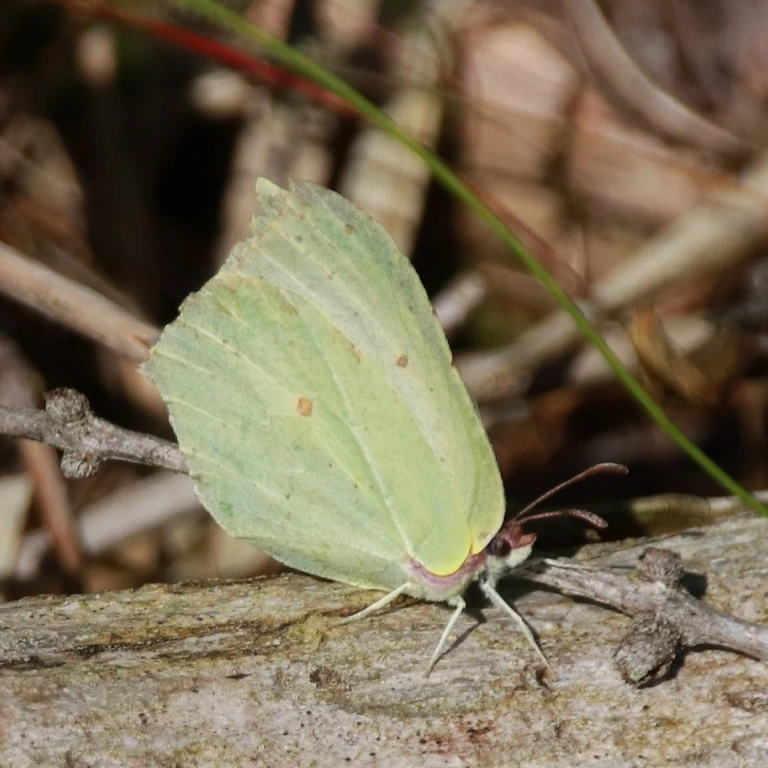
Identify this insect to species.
Gonepteryx rhamni
